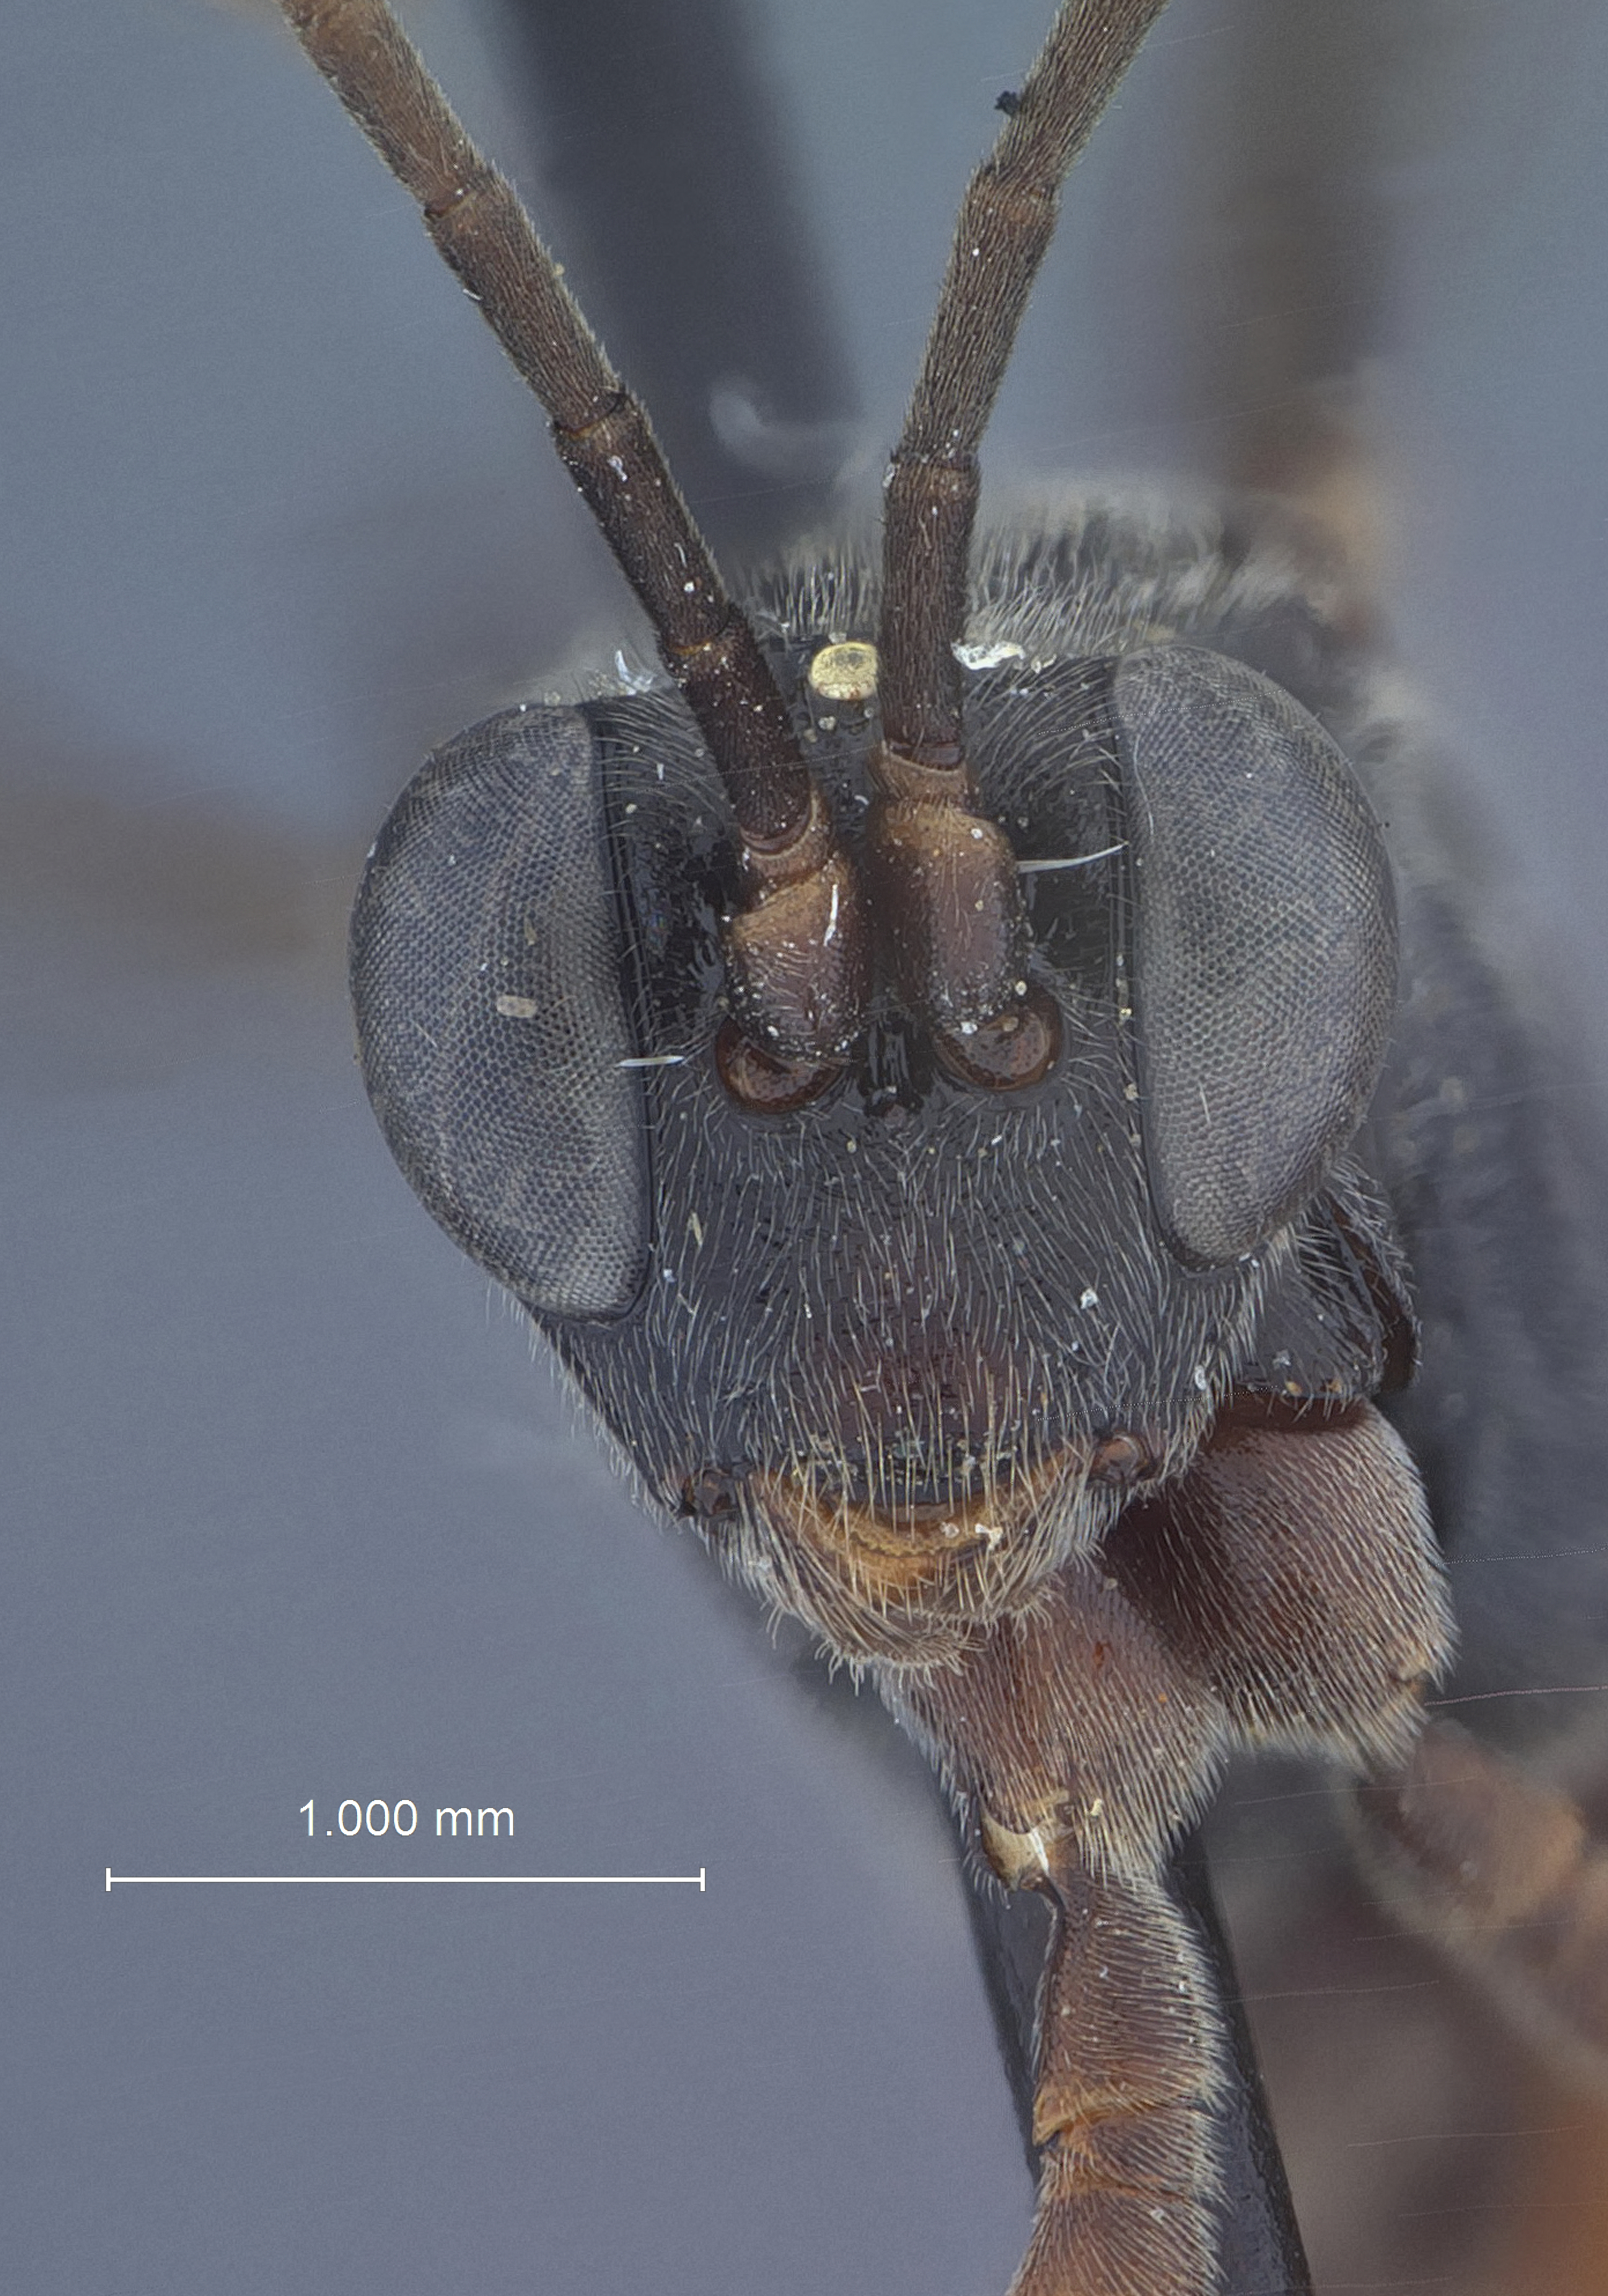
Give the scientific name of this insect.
Idiolispa aestivalis
